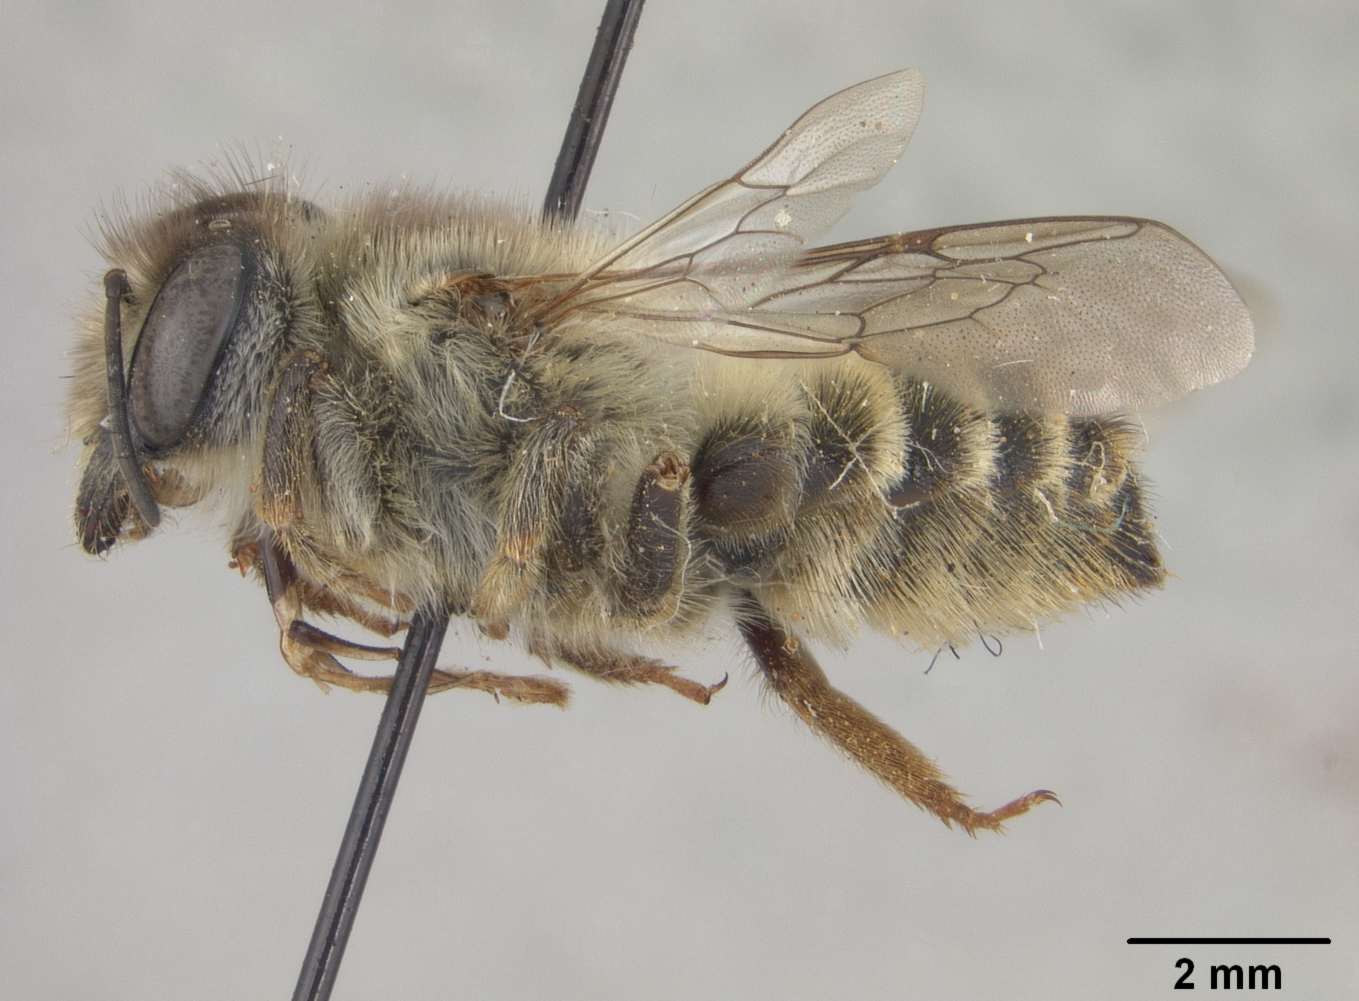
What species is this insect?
Megachile bentoni
